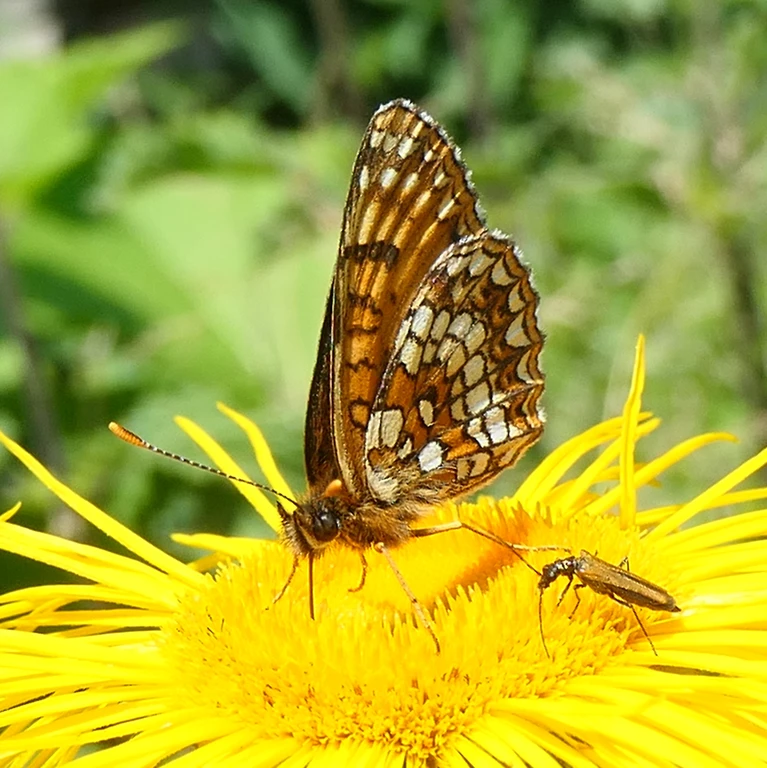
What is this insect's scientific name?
Melitaea diamina
